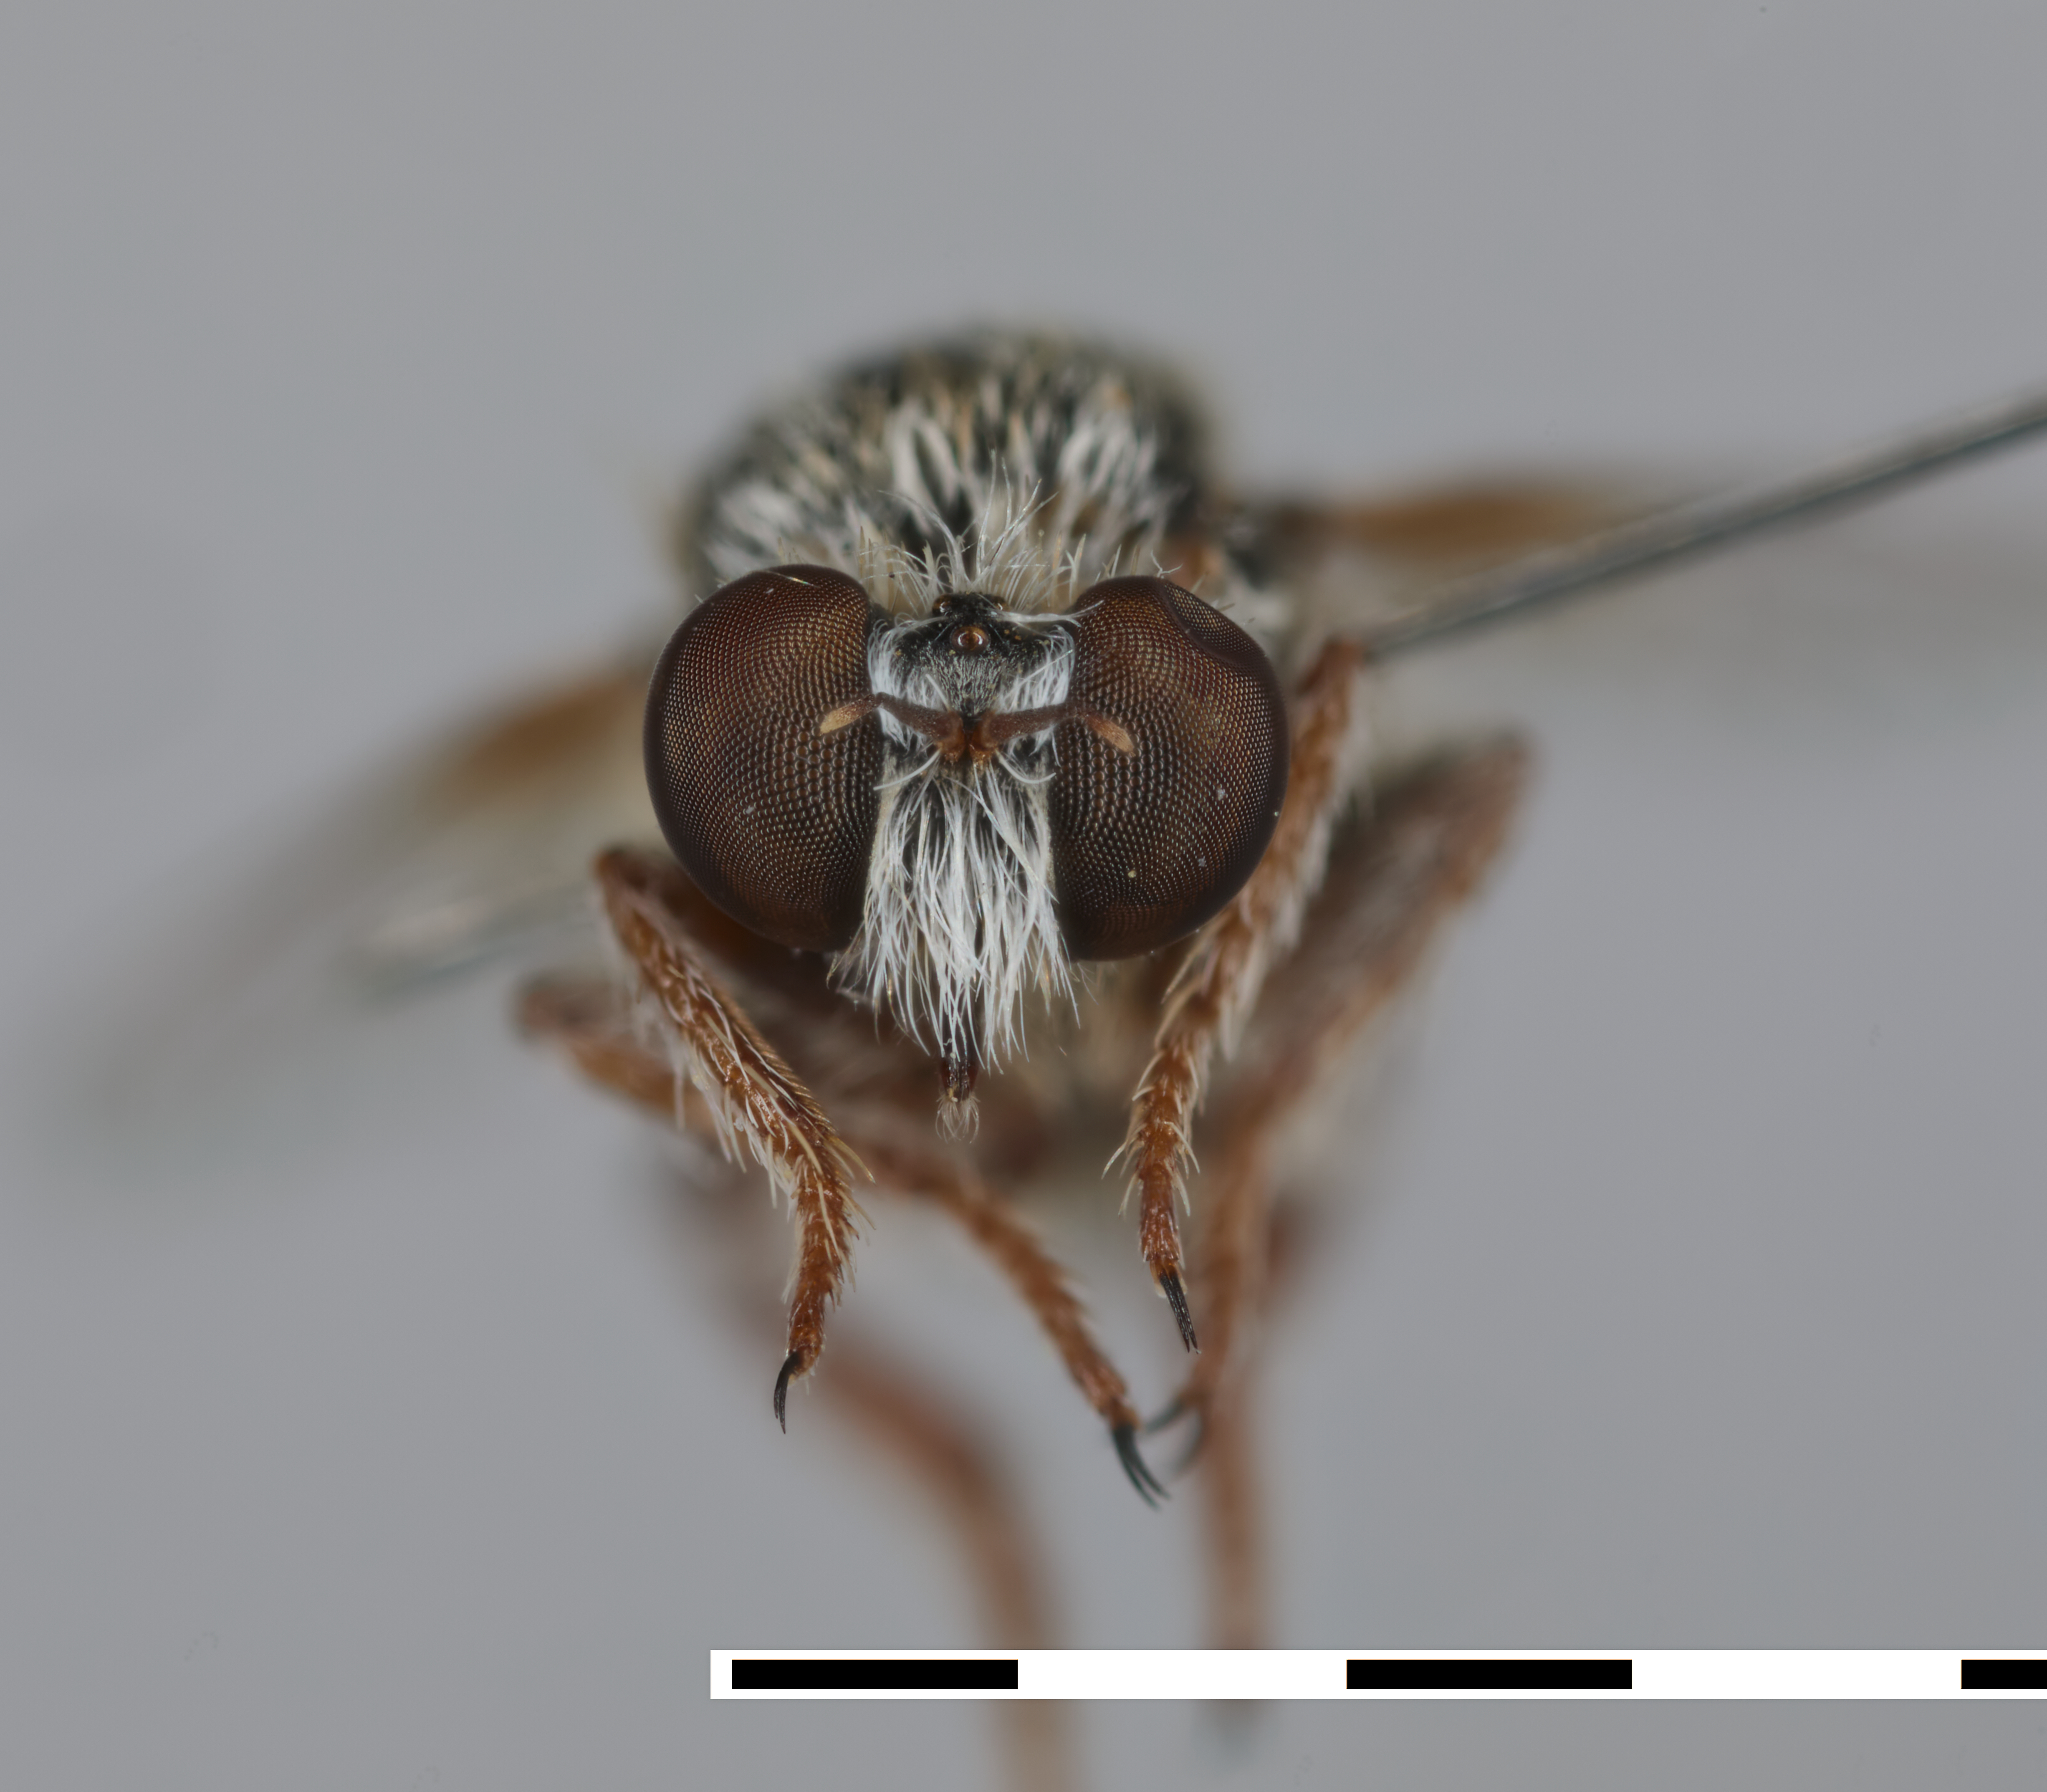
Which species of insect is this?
Acnephalomyia andrenoides
